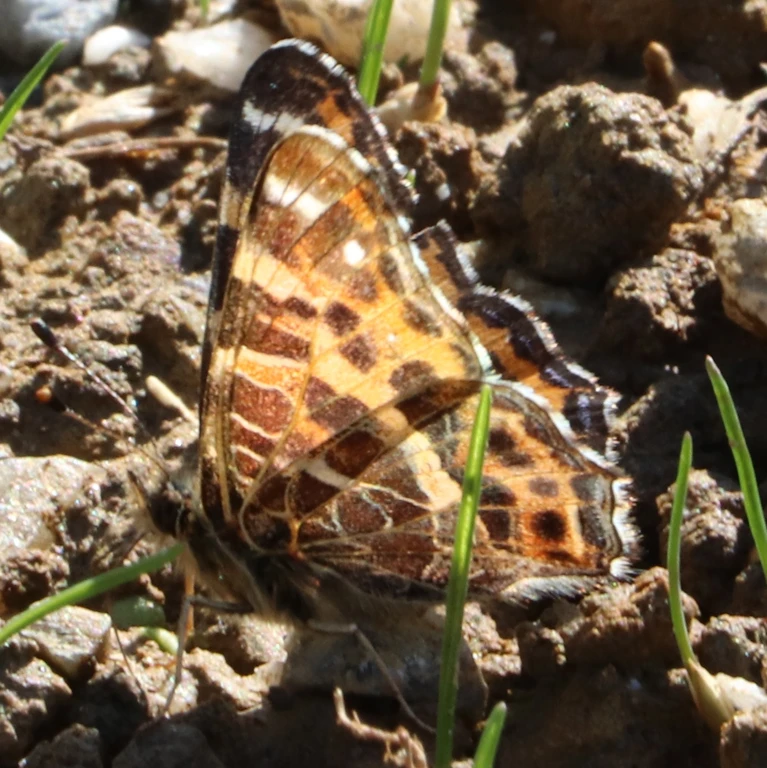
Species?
Araschnia levana
